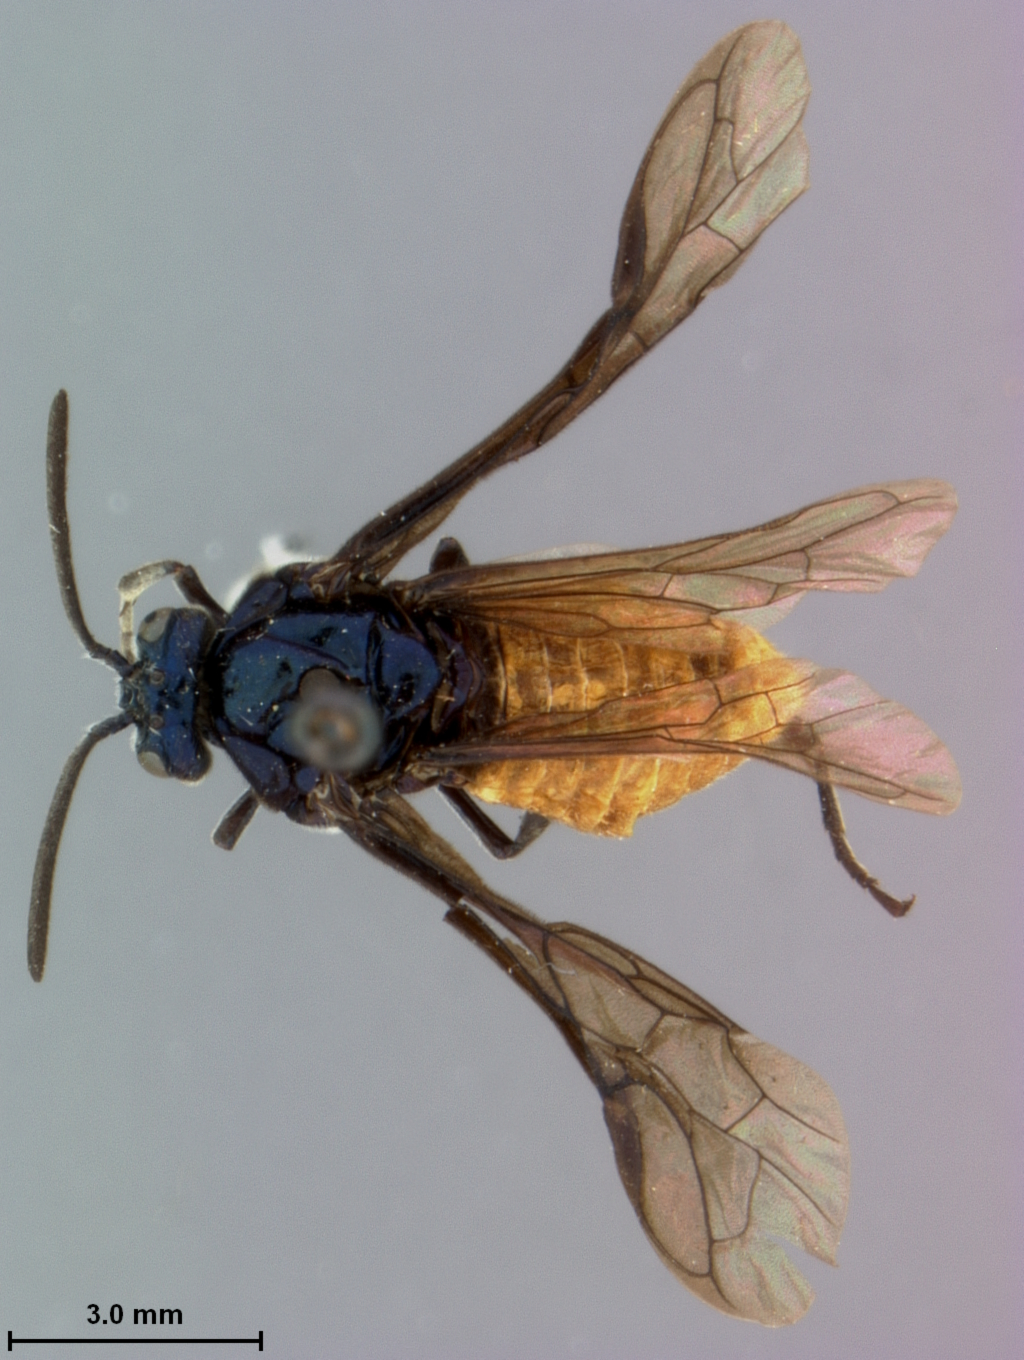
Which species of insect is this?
Arge geei (also Grinda phorineoreuma)
